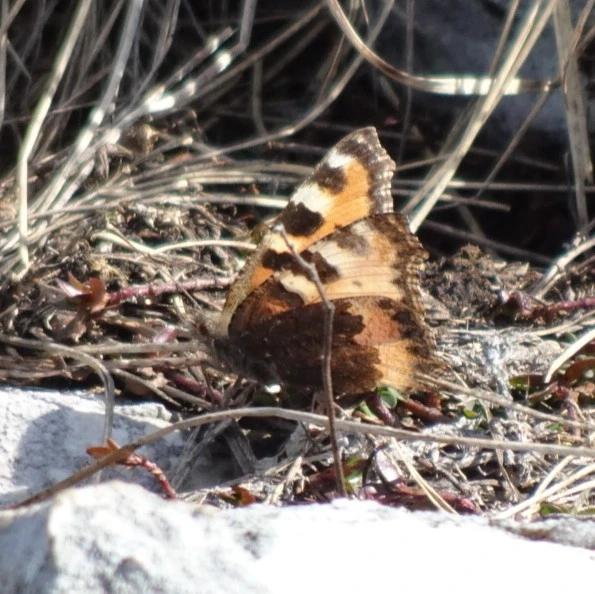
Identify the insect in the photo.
Aglais urticae
